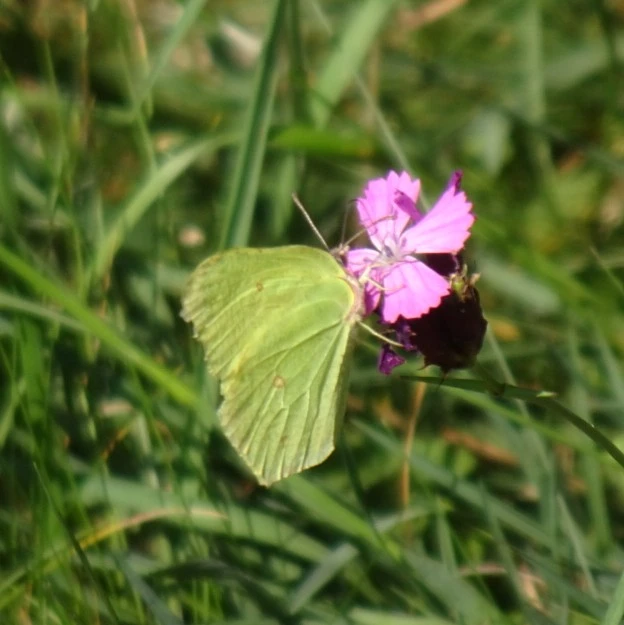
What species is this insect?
Gonepteryx rhamni
